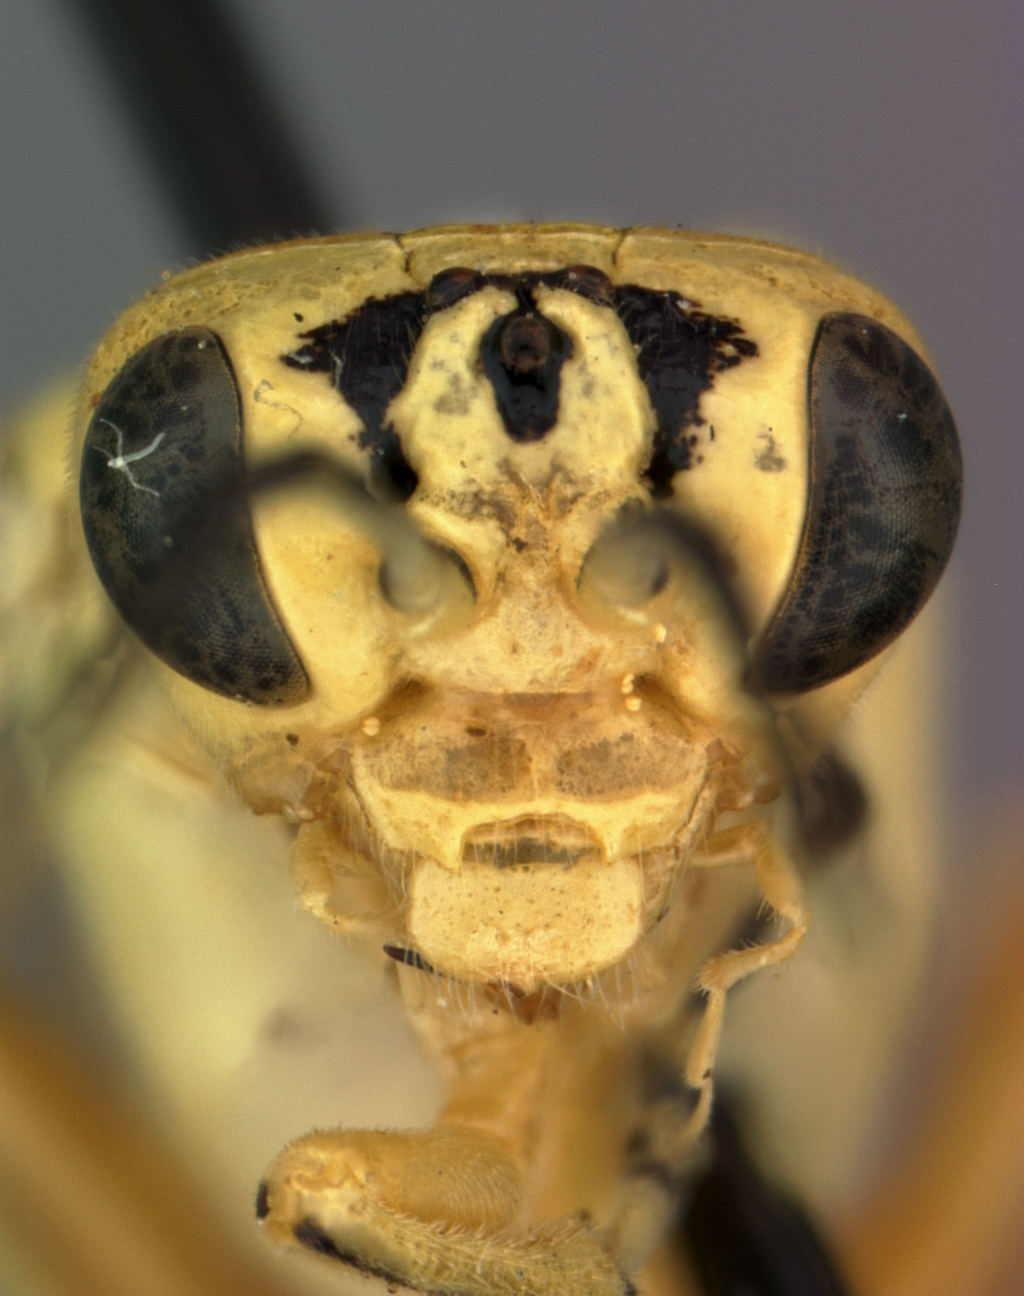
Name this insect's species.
Rhogogaster kudianus
